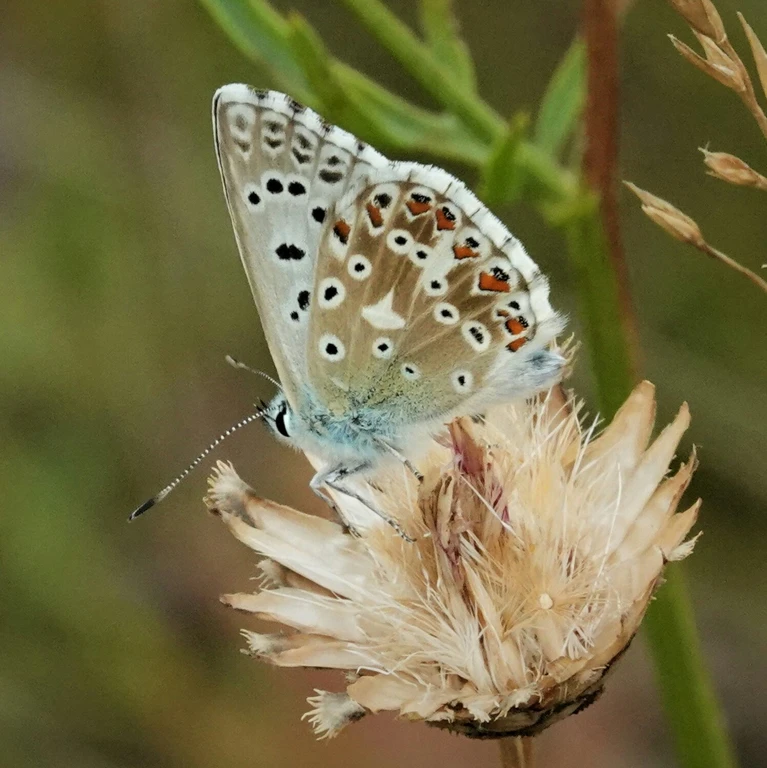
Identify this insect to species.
Lysandra coridon
